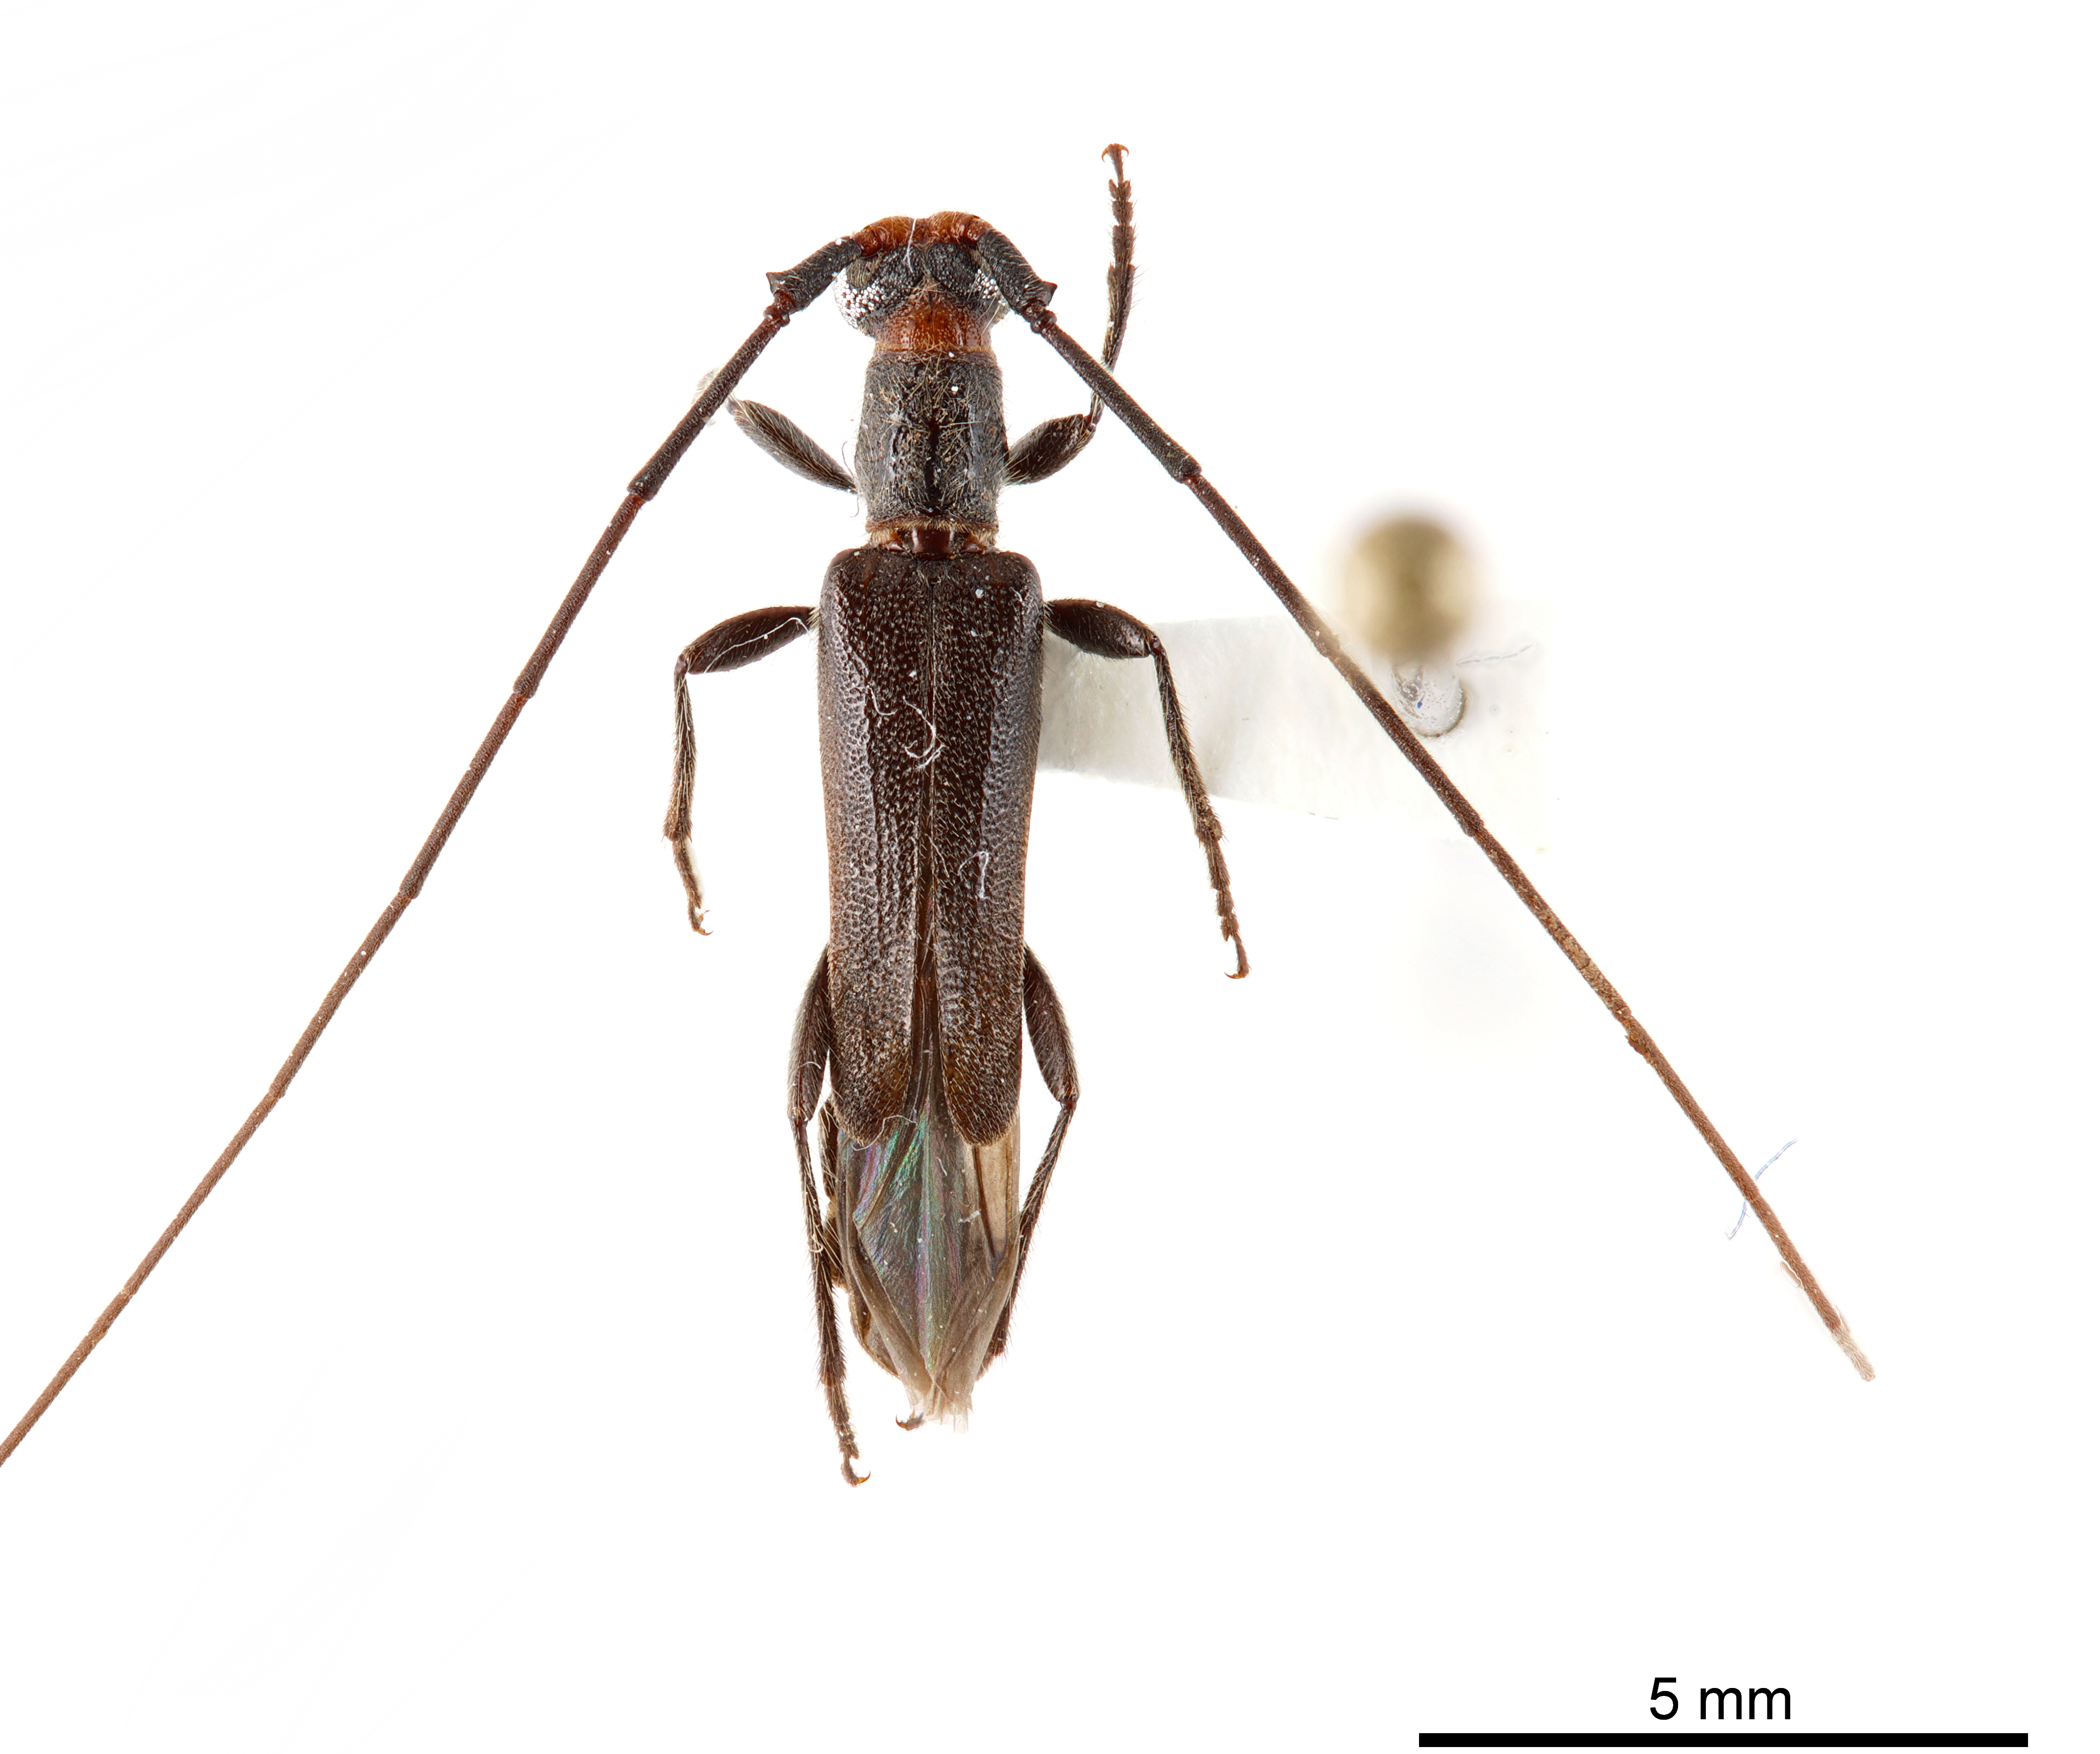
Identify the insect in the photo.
Styloxus bicolor
